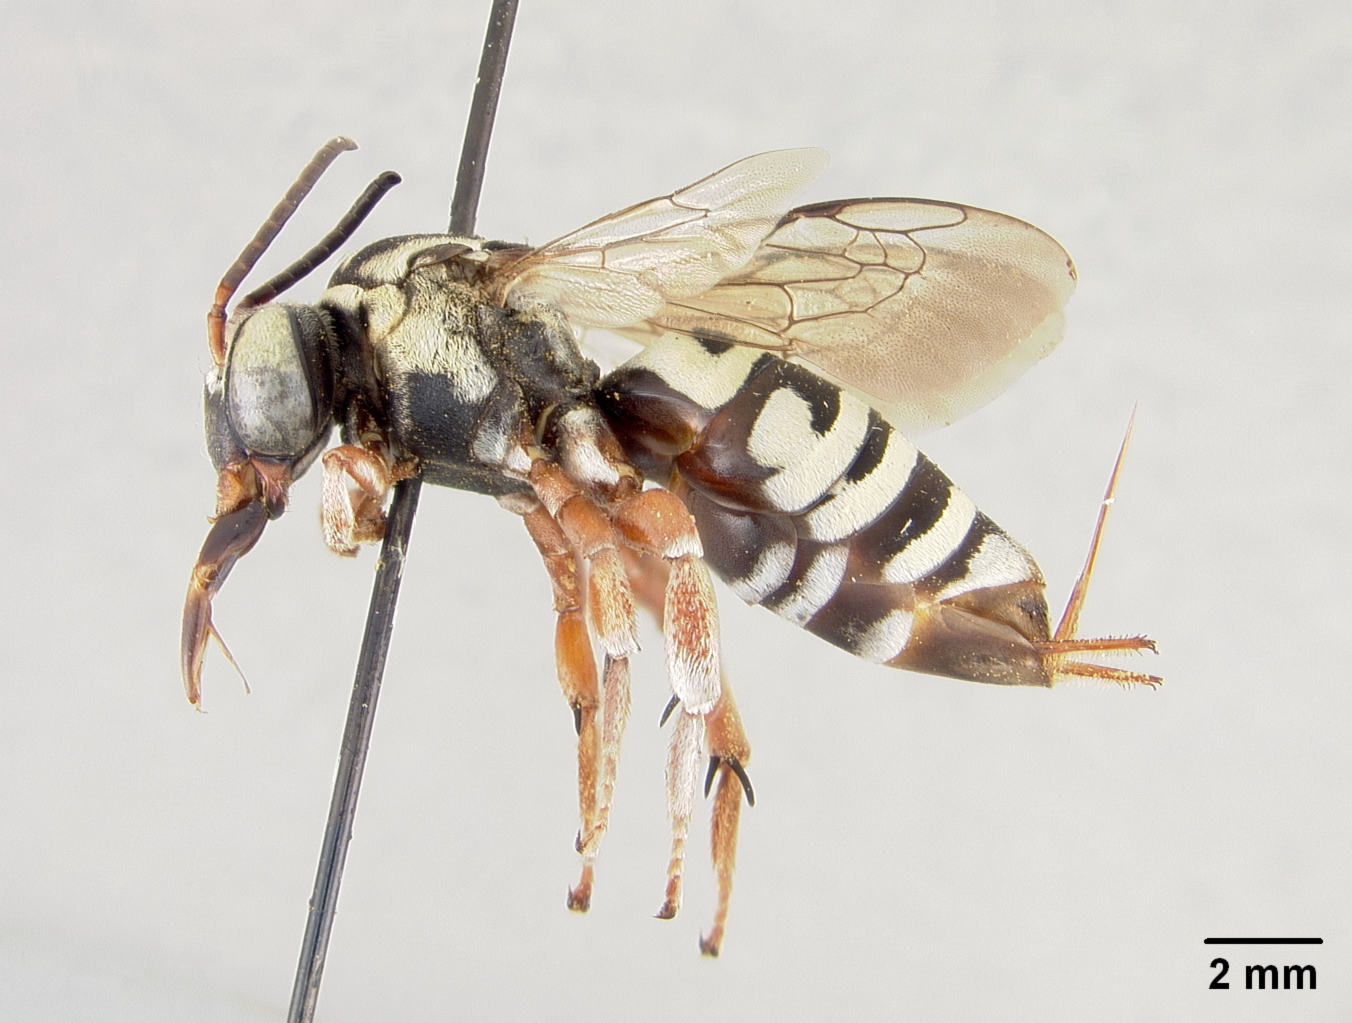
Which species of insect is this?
Triepeolus subnitens
